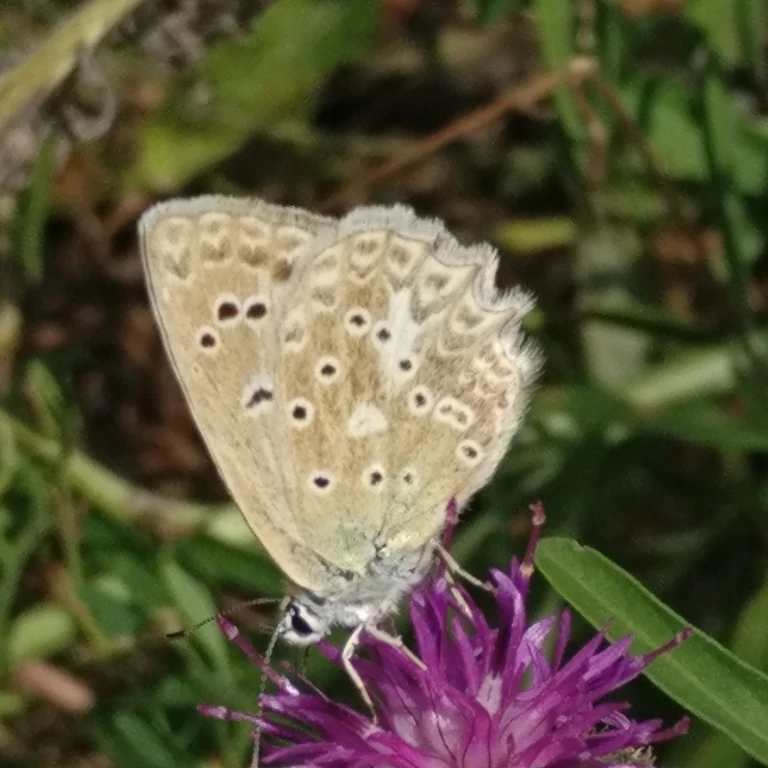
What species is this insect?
Polyommatus daphnis
